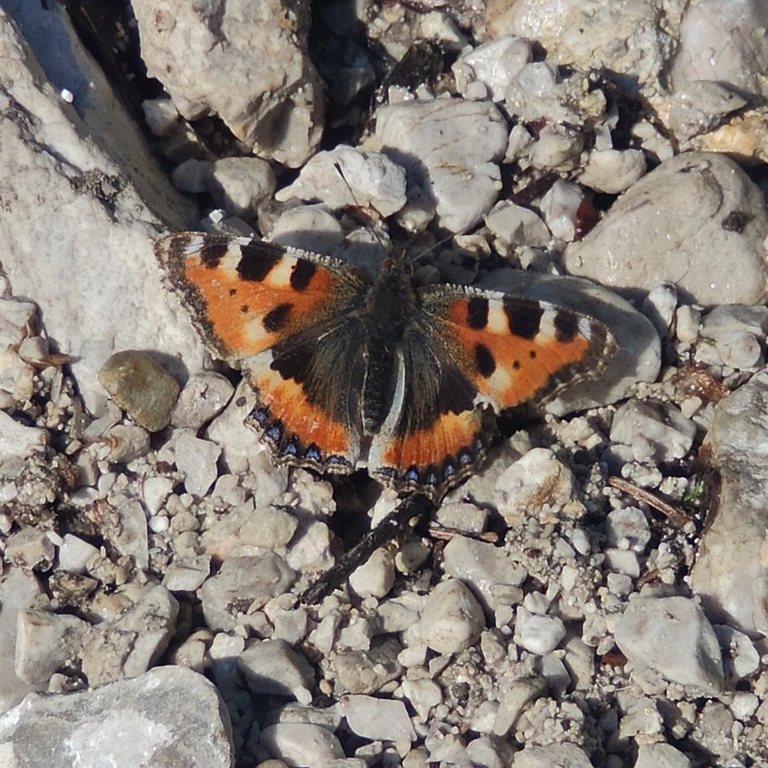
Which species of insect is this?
Aglais urticae
